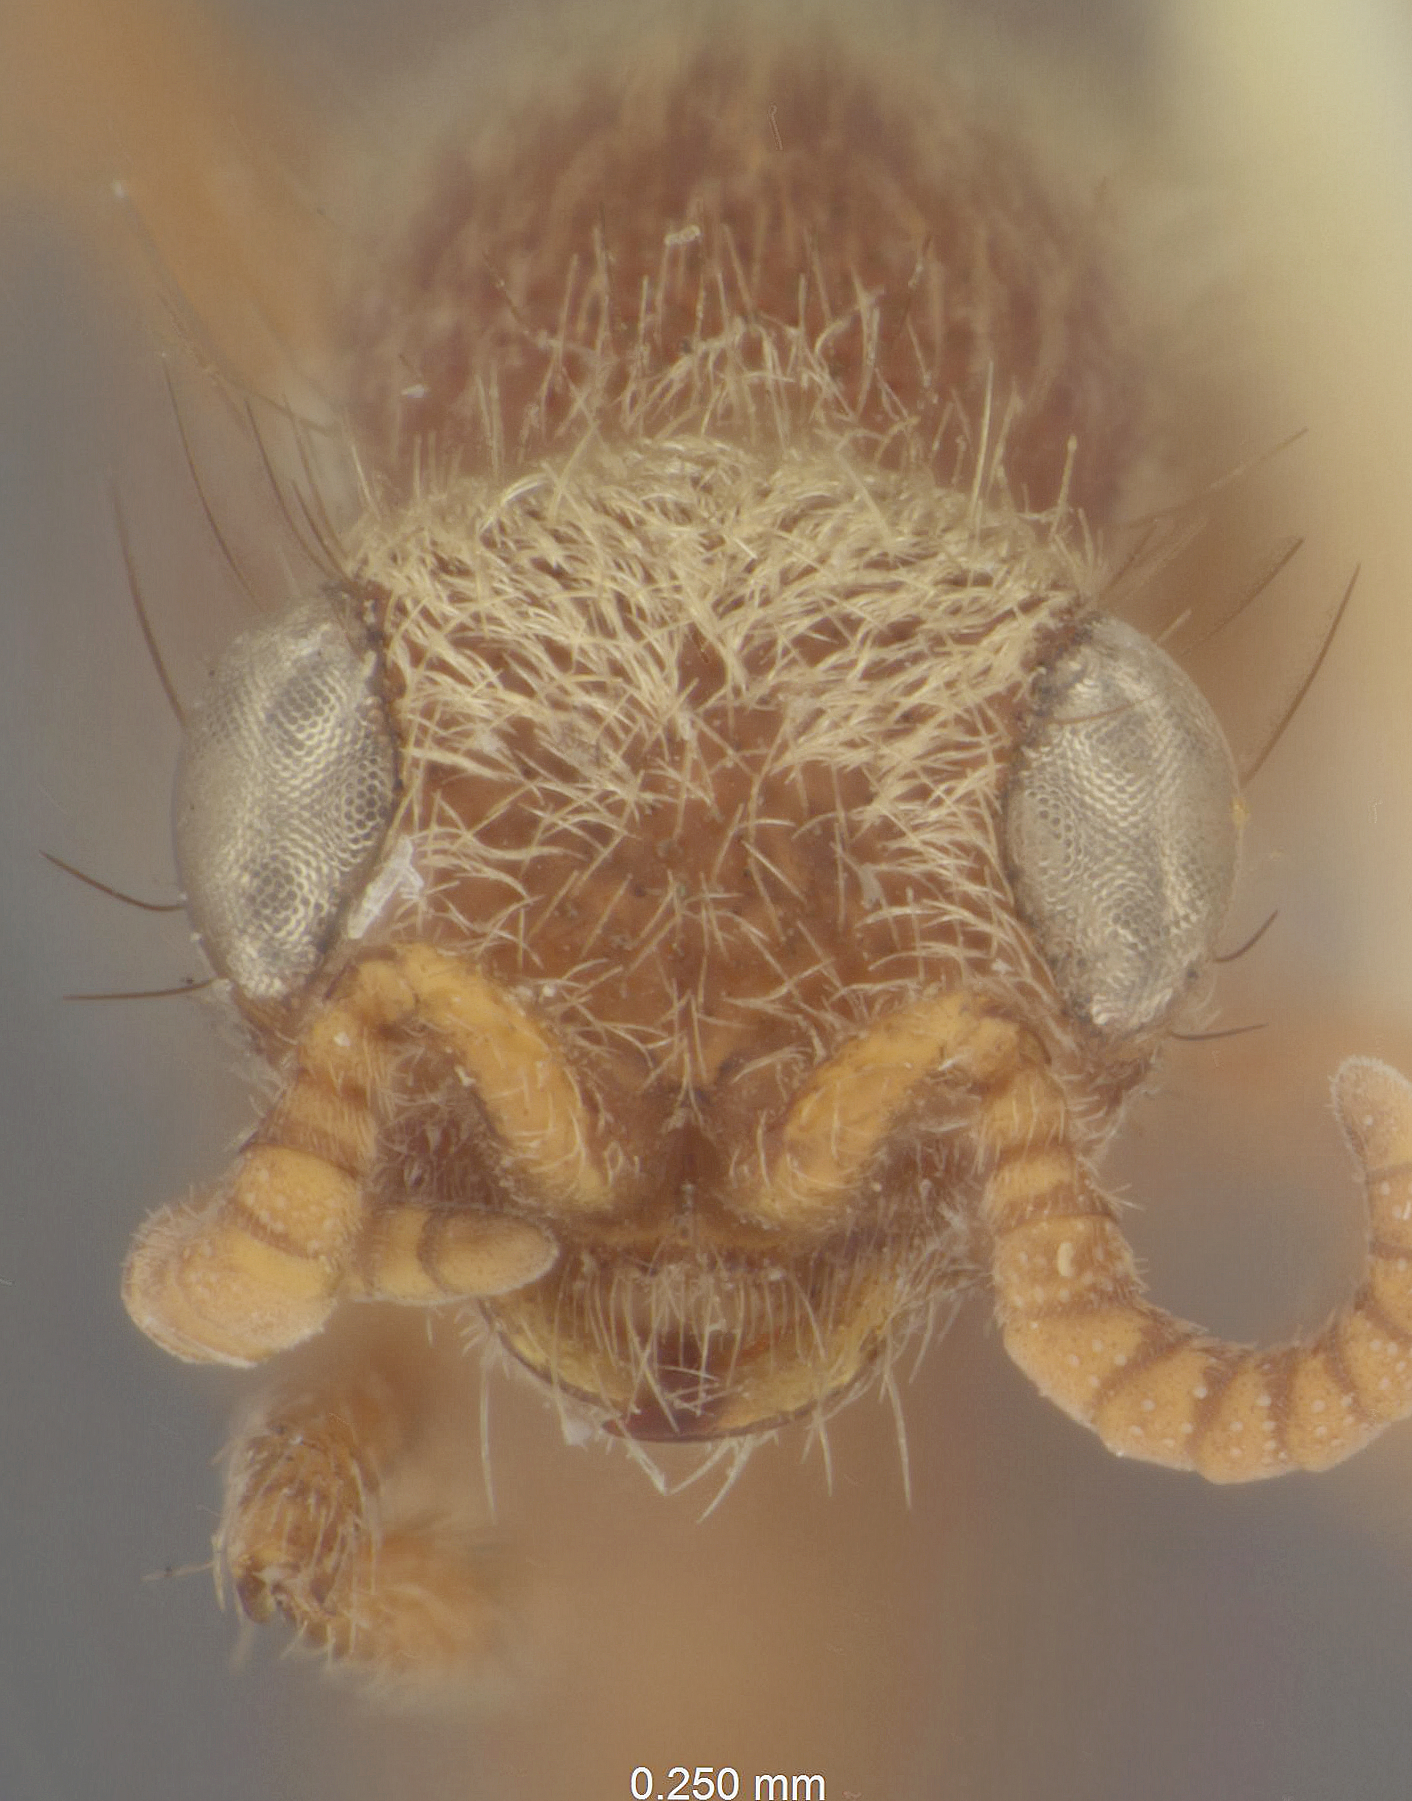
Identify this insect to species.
Ephuta albiceps
